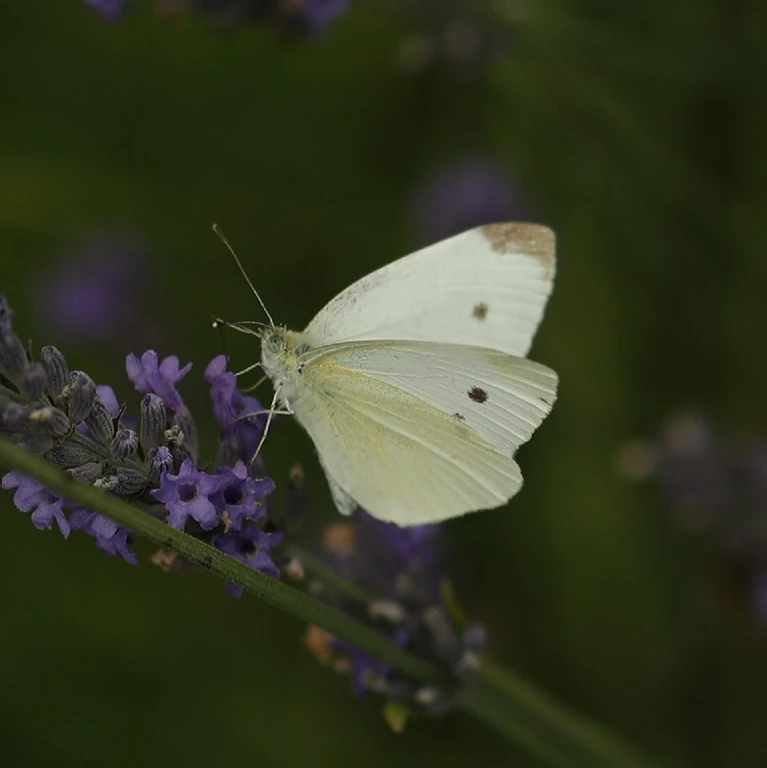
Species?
Pieris rapae
